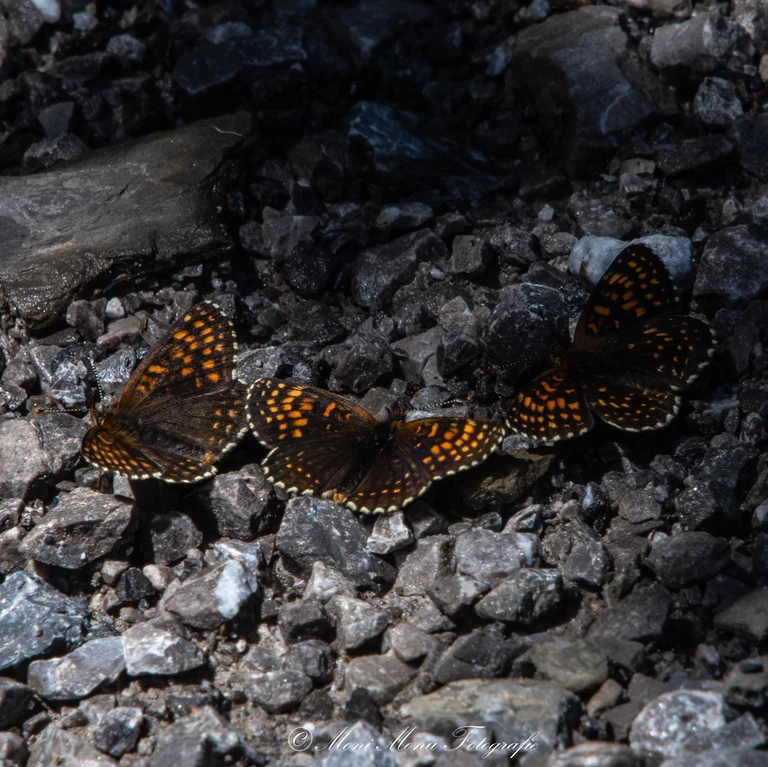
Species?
Melitaea diamina
